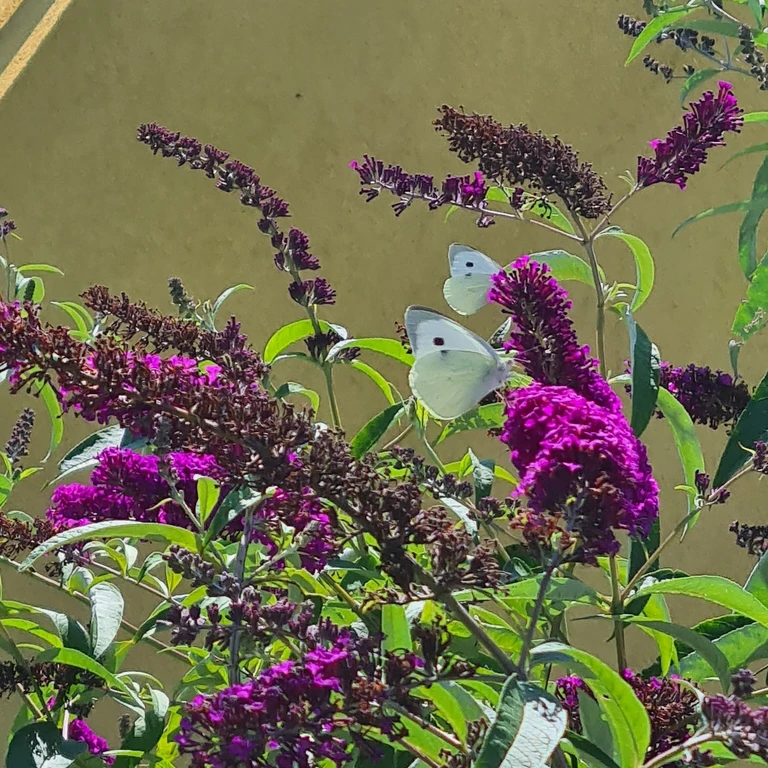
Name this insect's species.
Pieris brassicae
